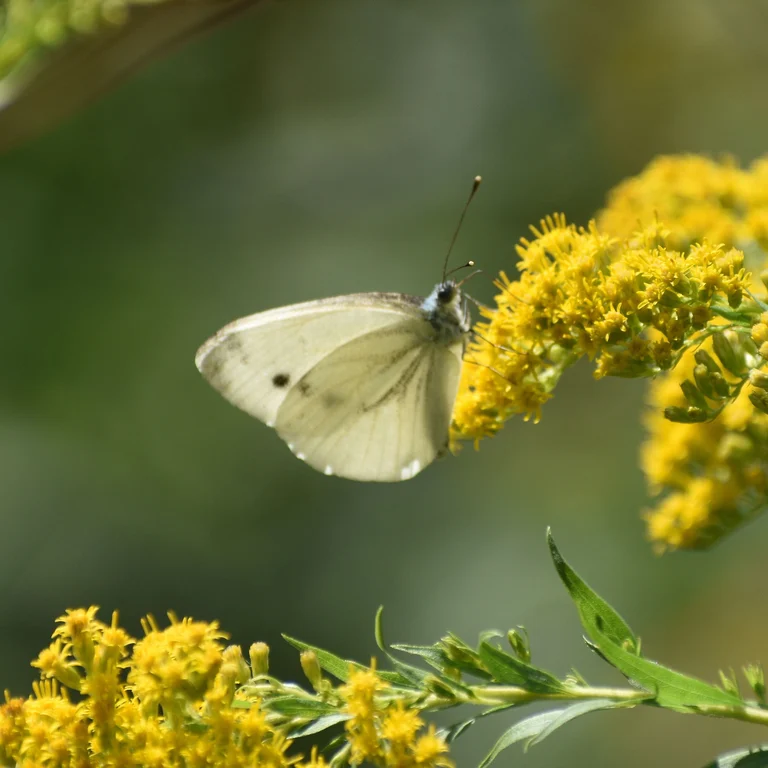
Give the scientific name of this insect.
Pieris napi
